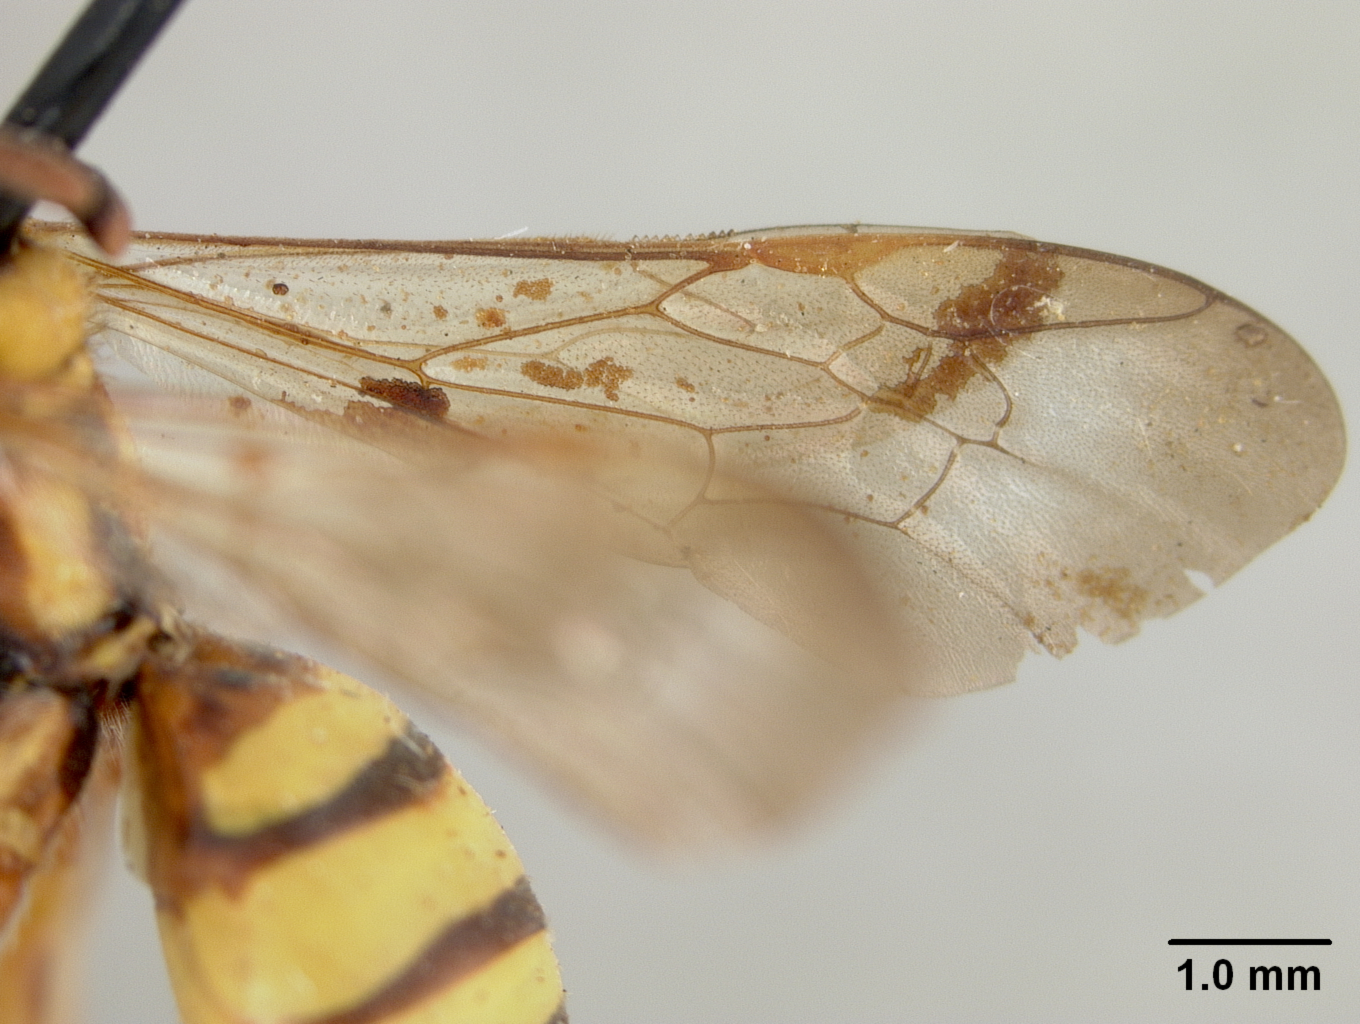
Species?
Nomada perivincta
